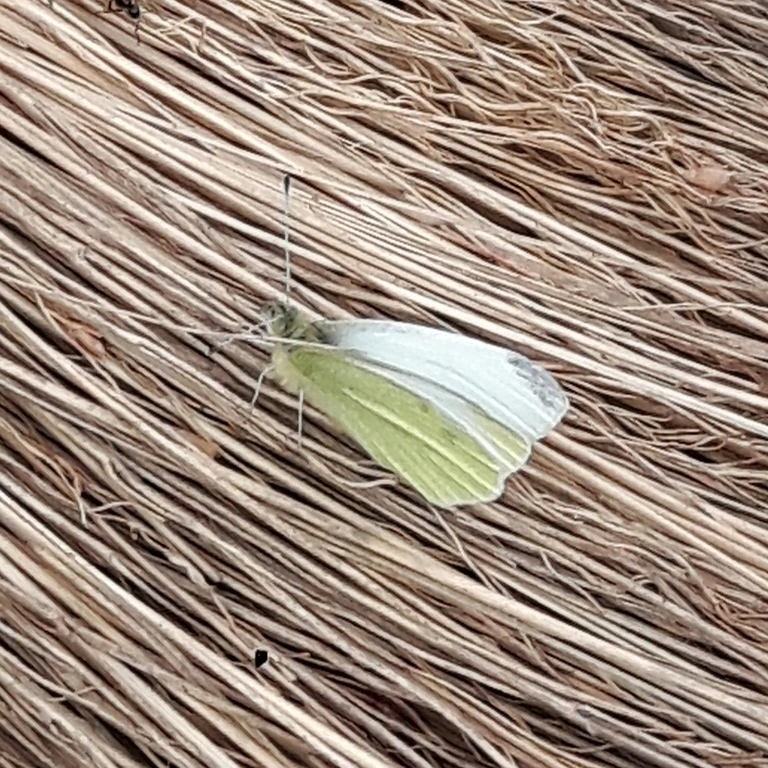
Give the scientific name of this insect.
Pieris rapae
